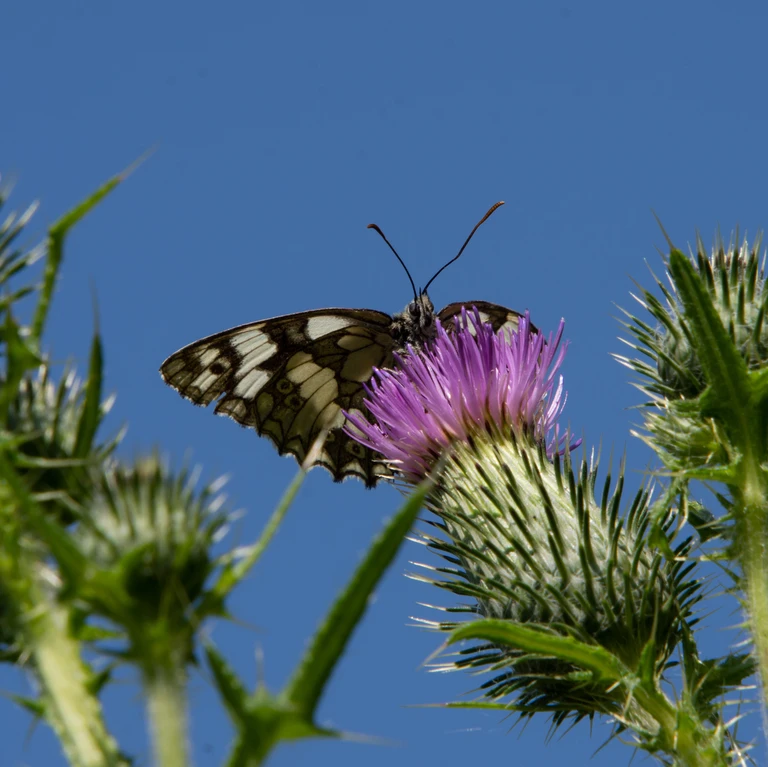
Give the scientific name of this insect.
Melanargia galathea
